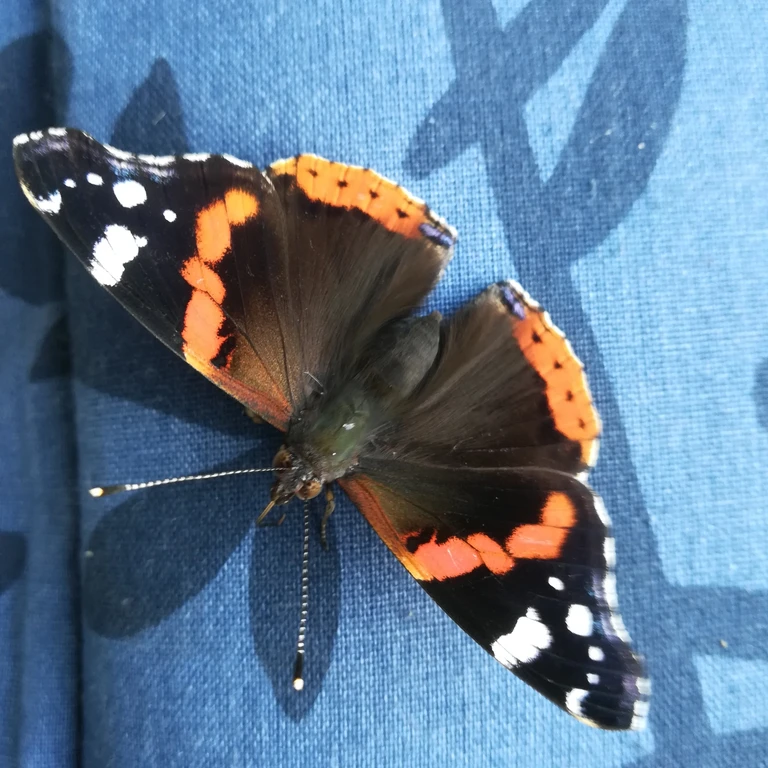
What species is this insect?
Vanessa atalanta
